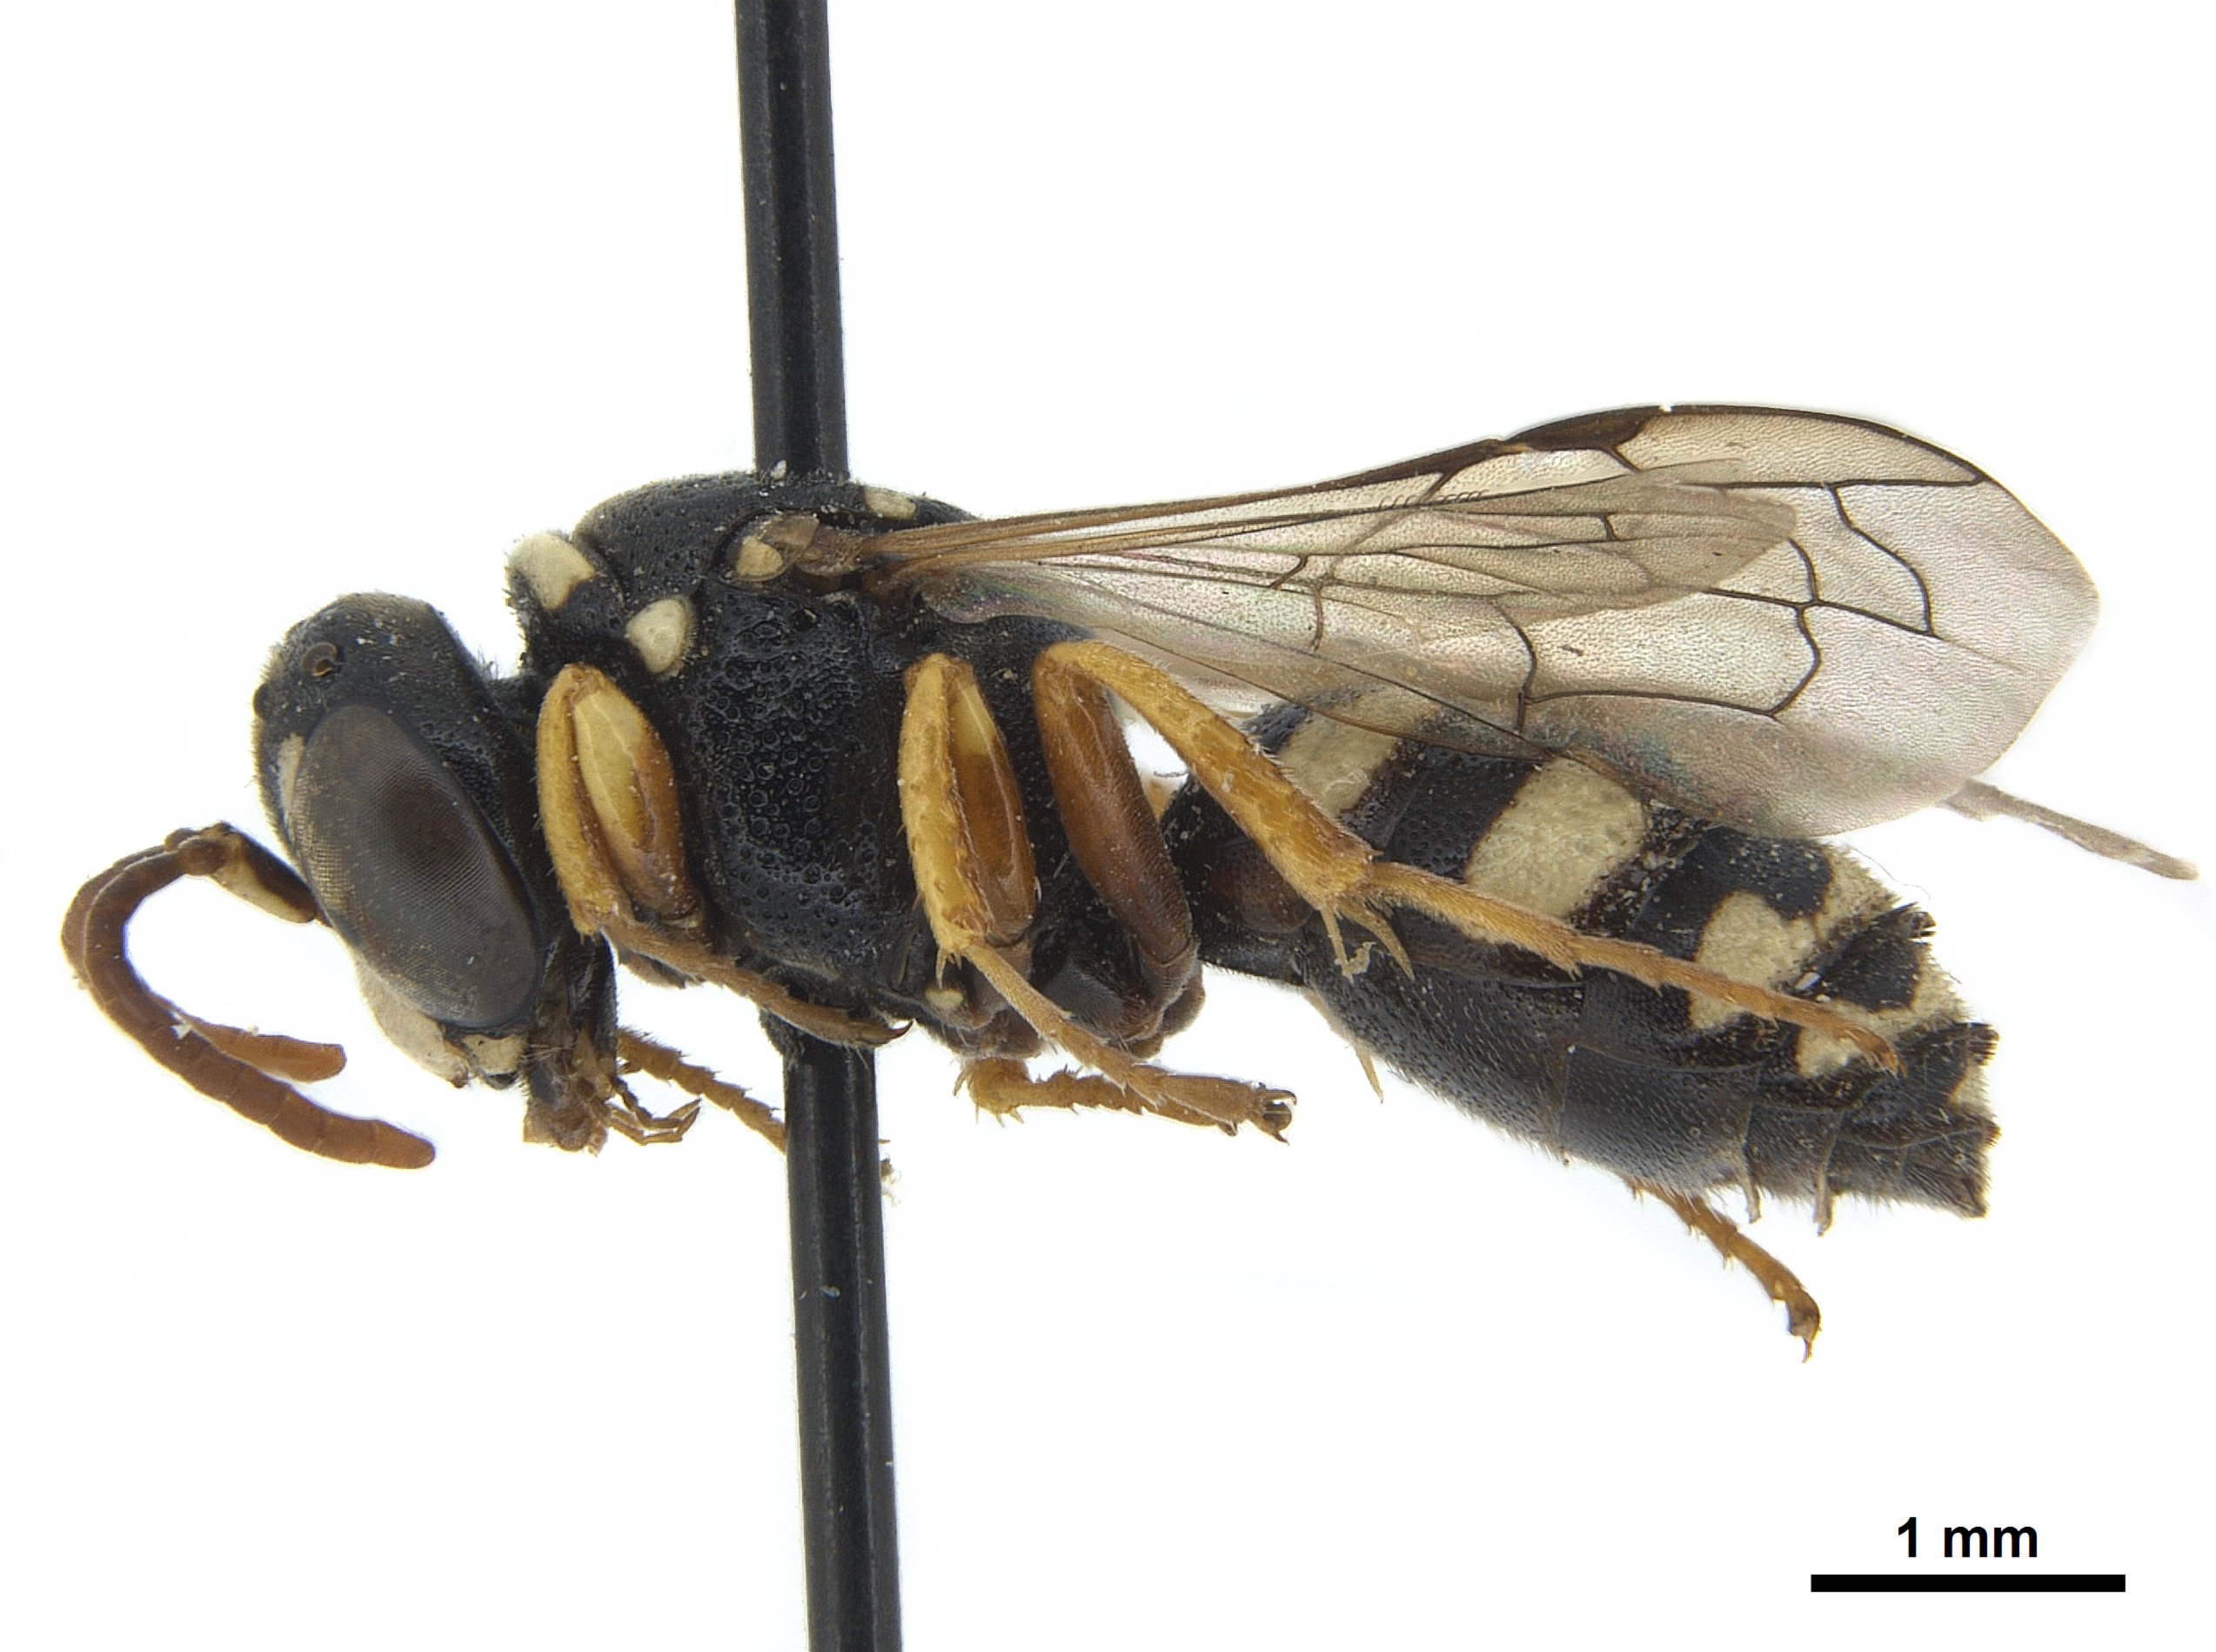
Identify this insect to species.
Olgia helena
